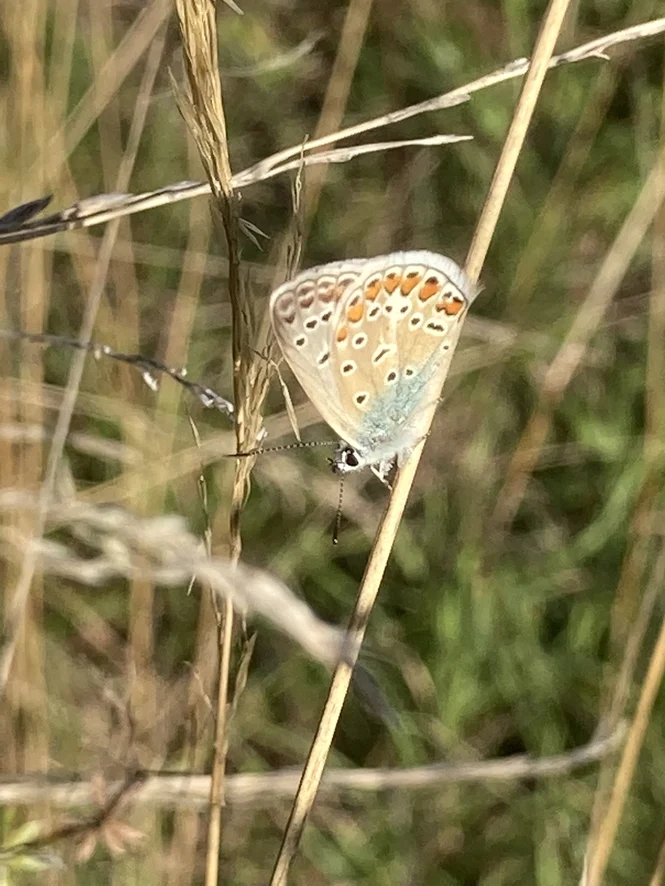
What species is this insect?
Polyommatus icarus
